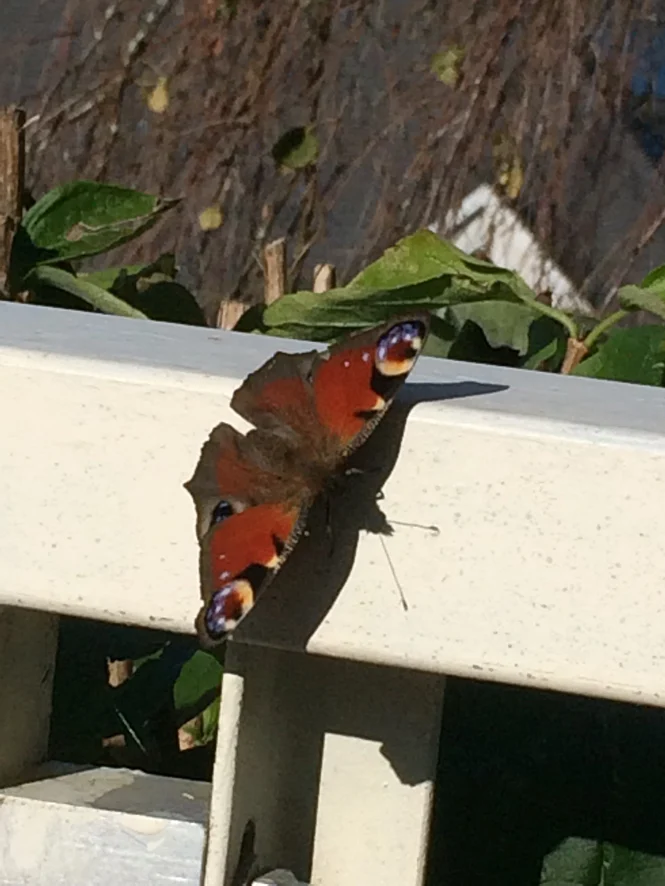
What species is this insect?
Aglais io
